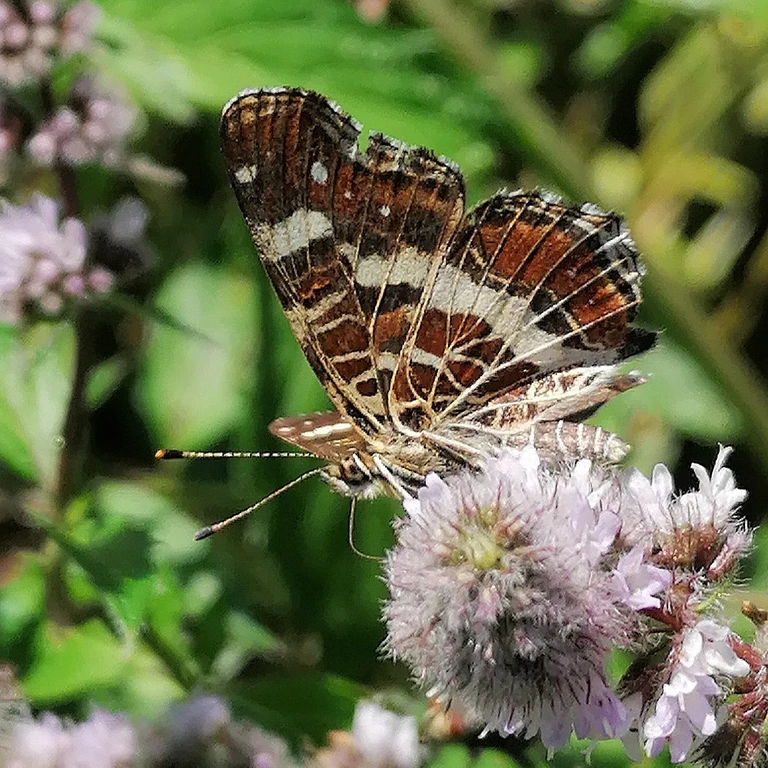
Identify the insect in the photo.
Araschnia levana
